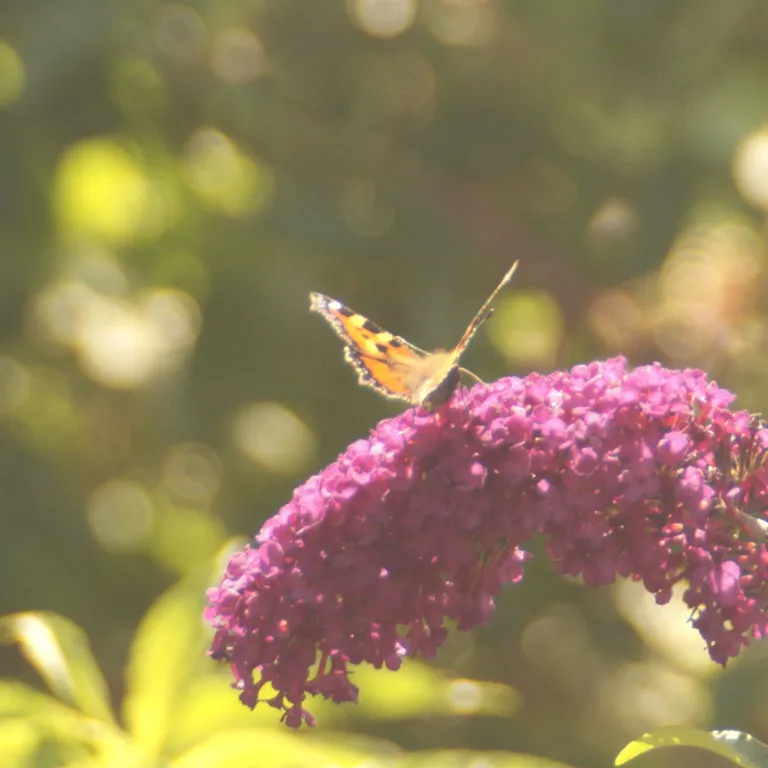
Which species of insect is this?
Aglais urticae
